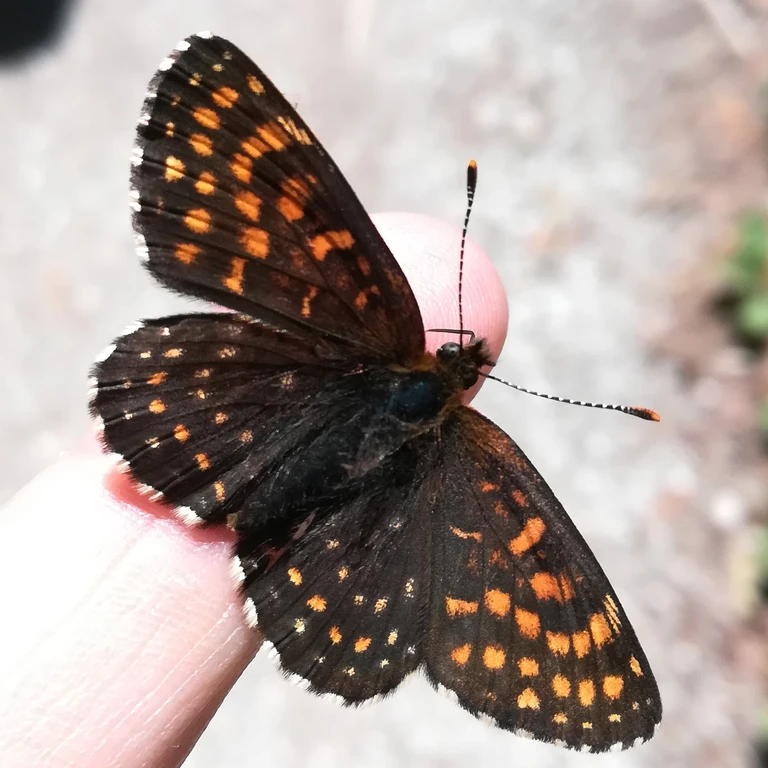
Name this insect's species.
Melitaea diamina
